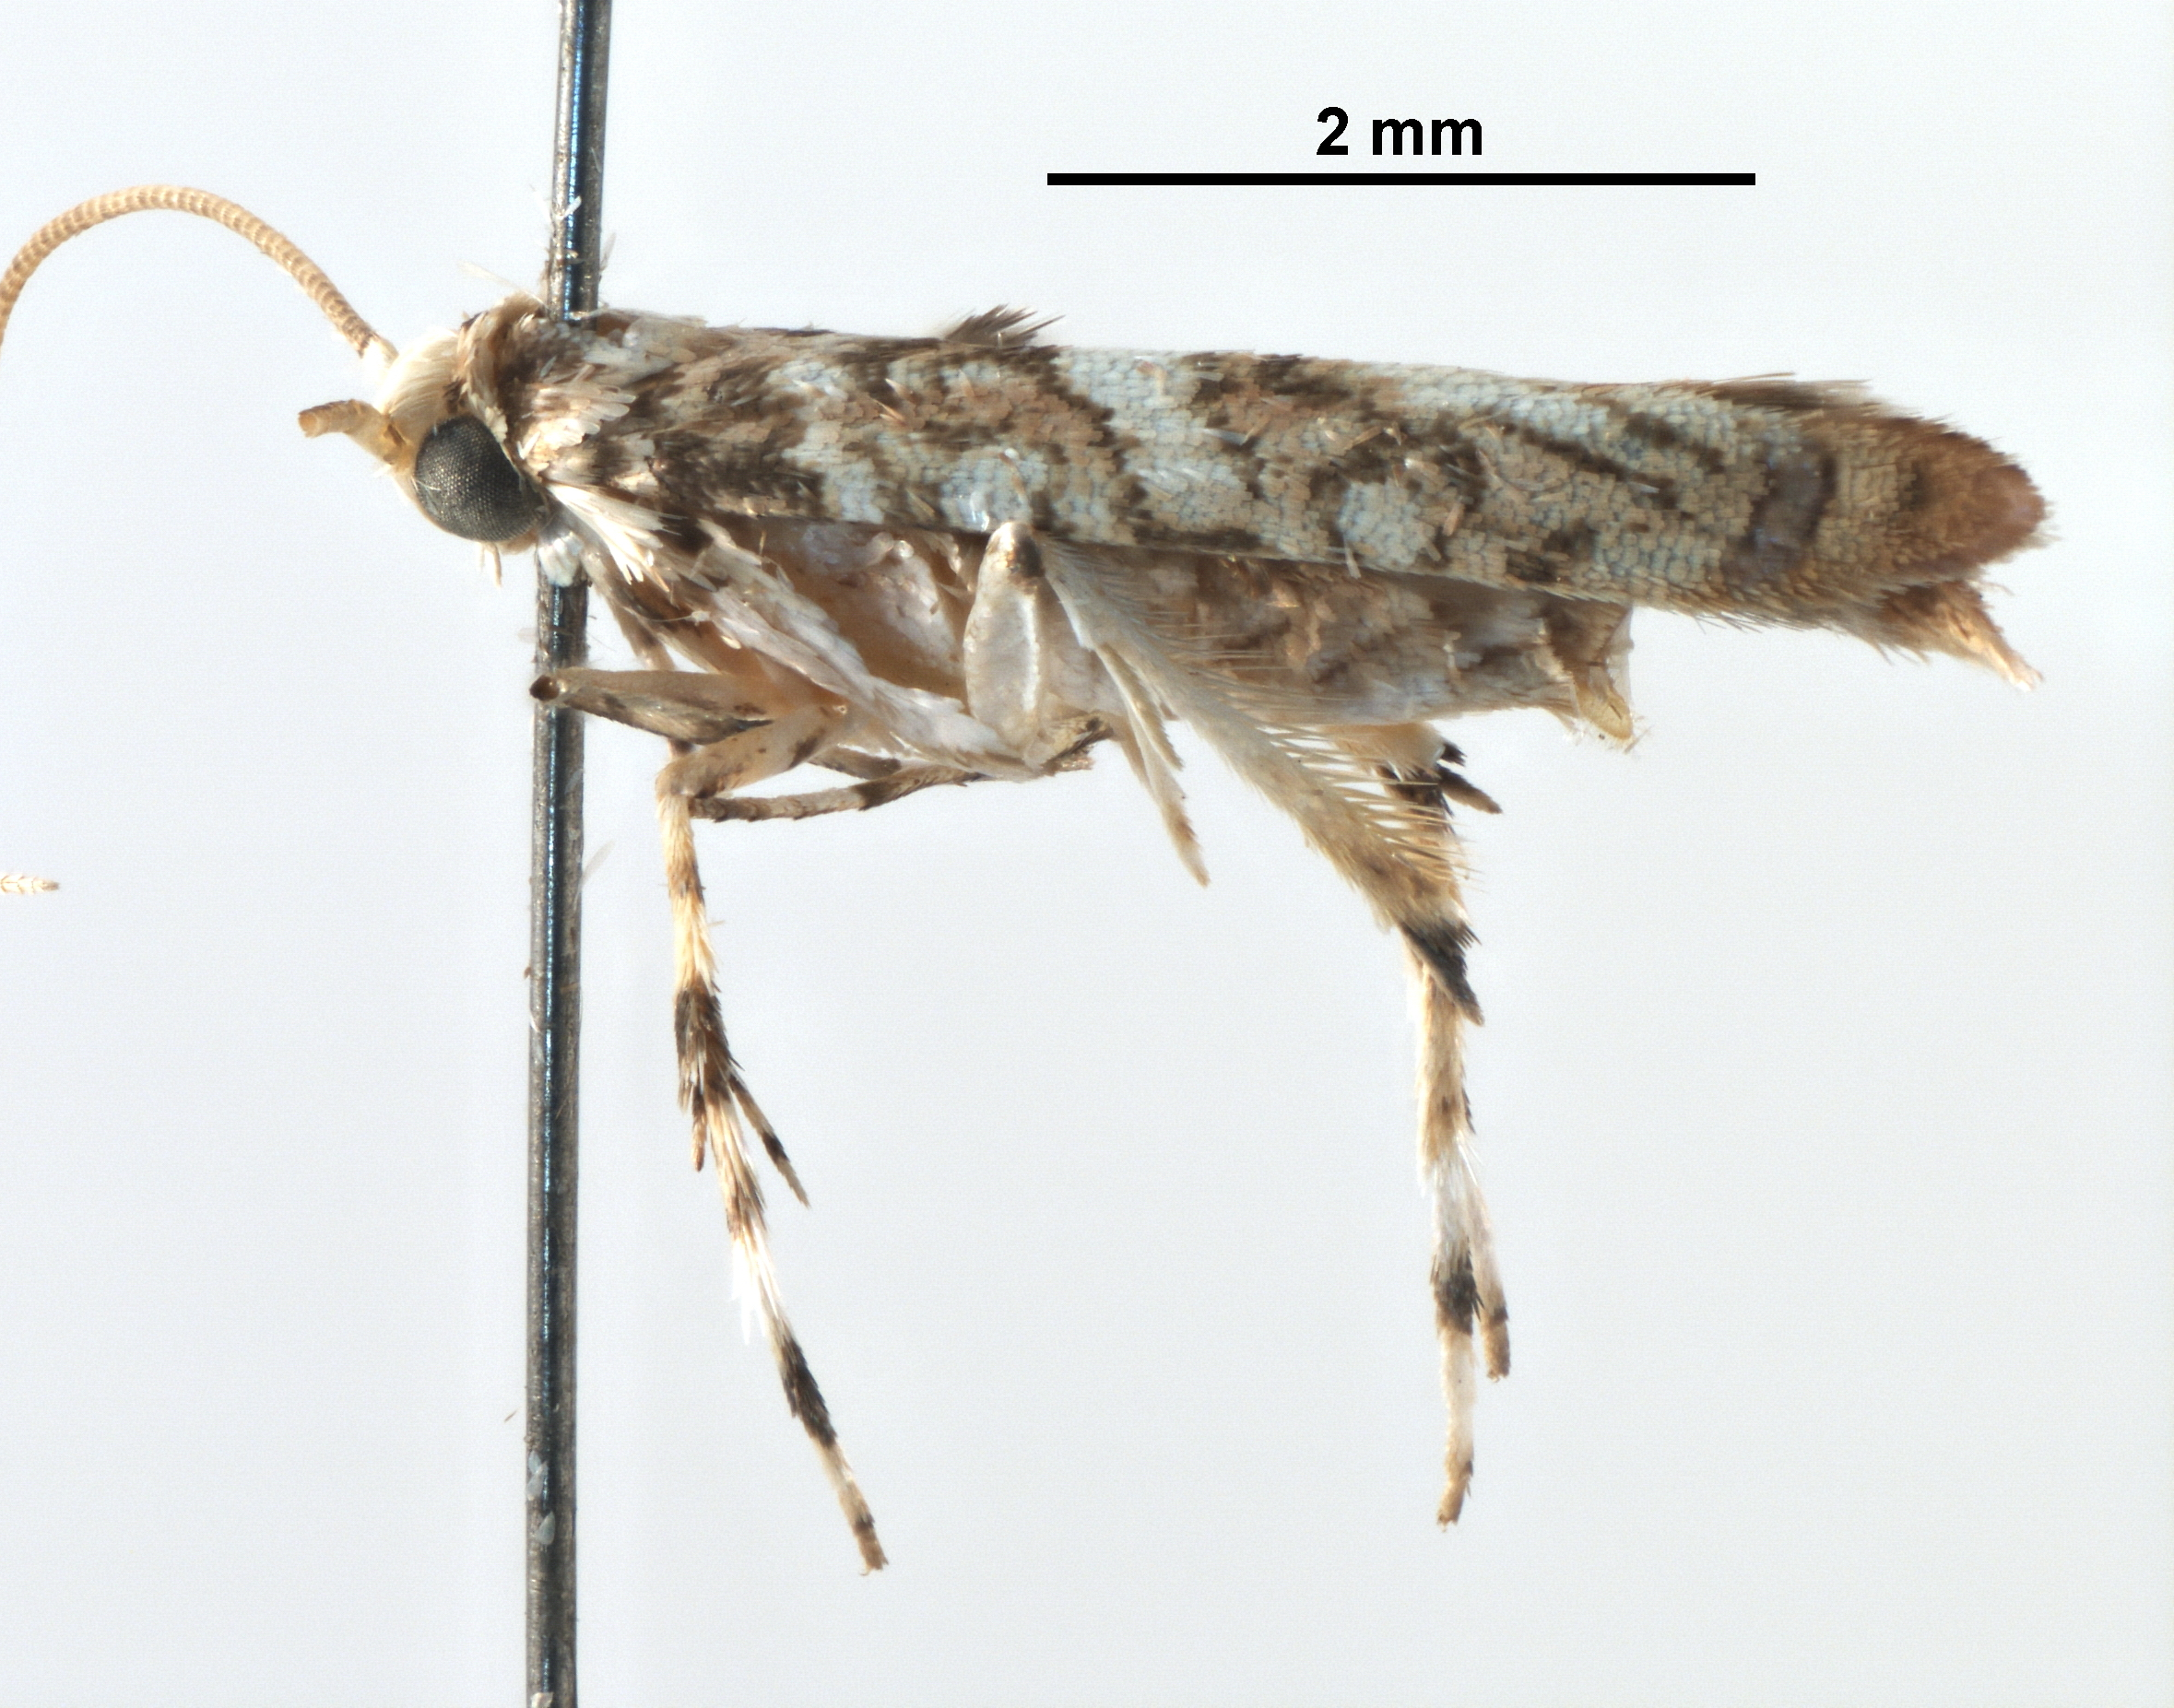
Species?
Acrocercops zebrulella
